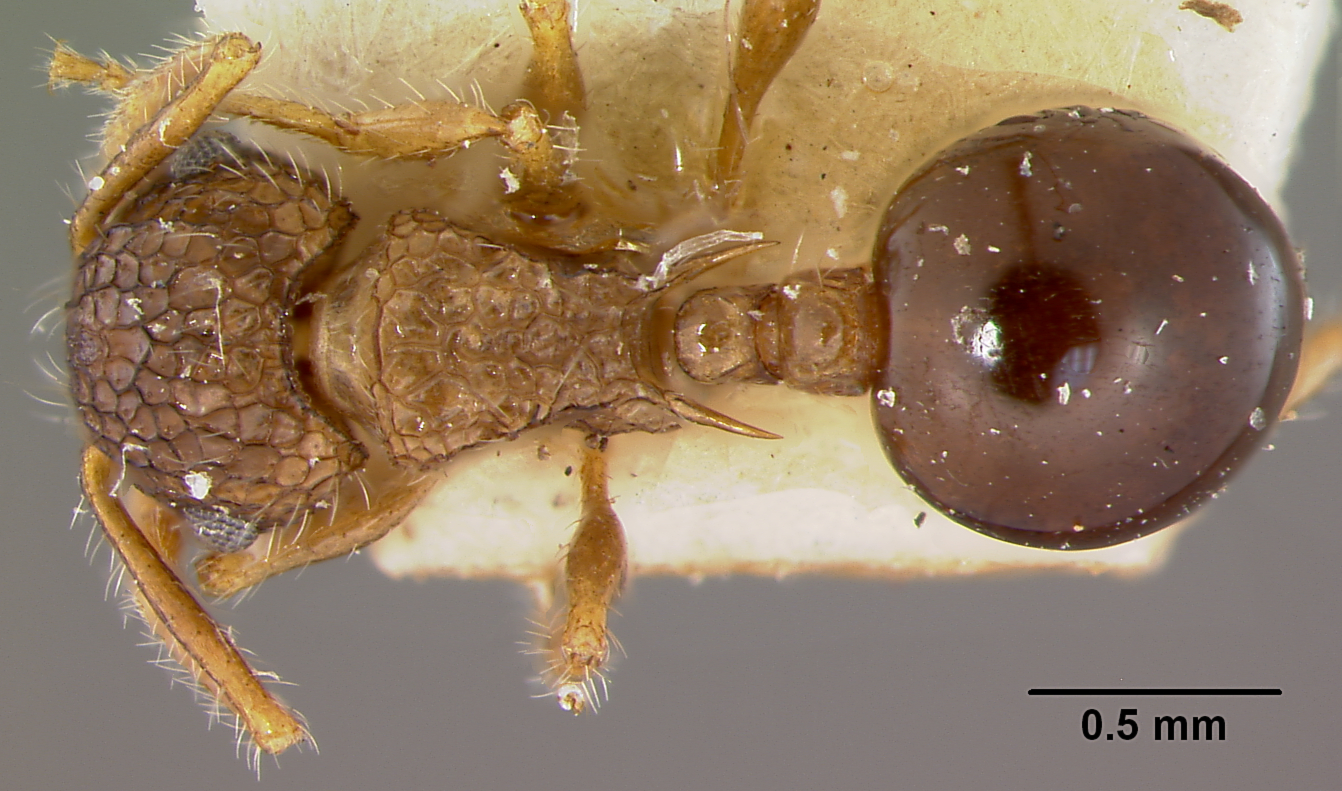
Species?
Pristomyrmex japonicus
